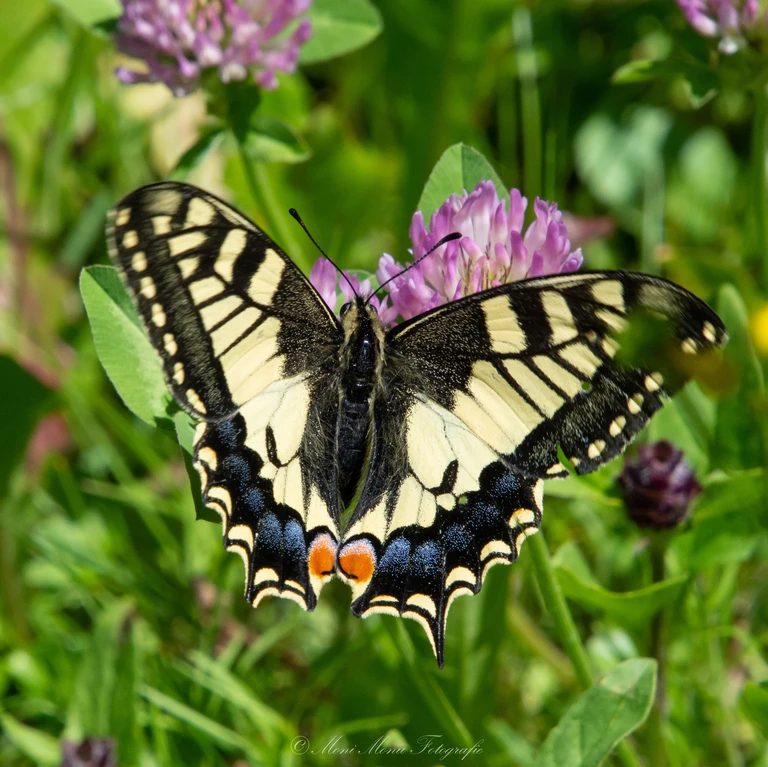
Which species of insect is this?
Papilio machaon
